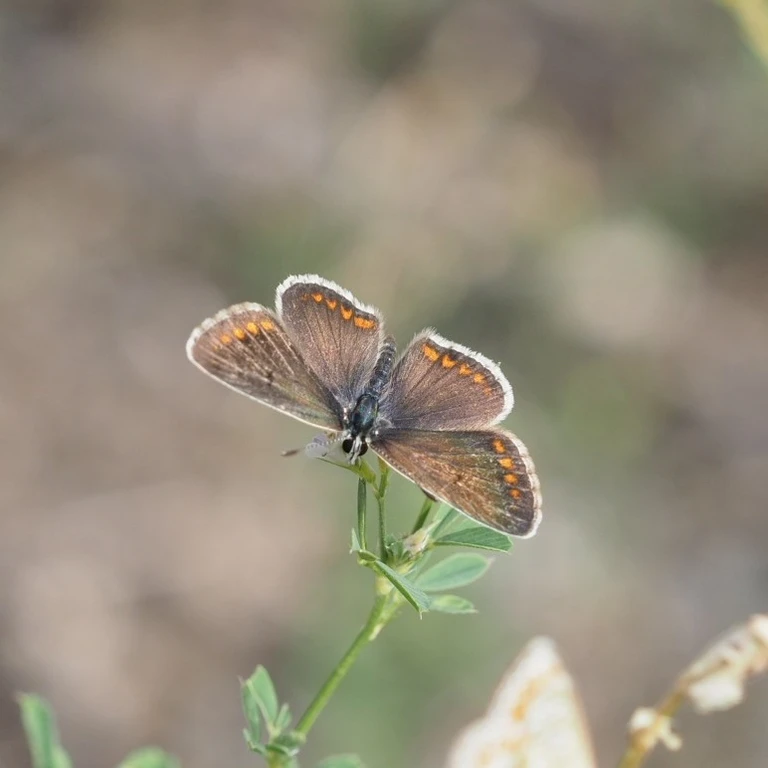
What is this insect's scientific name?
Aricia agestis/artaxerxes
